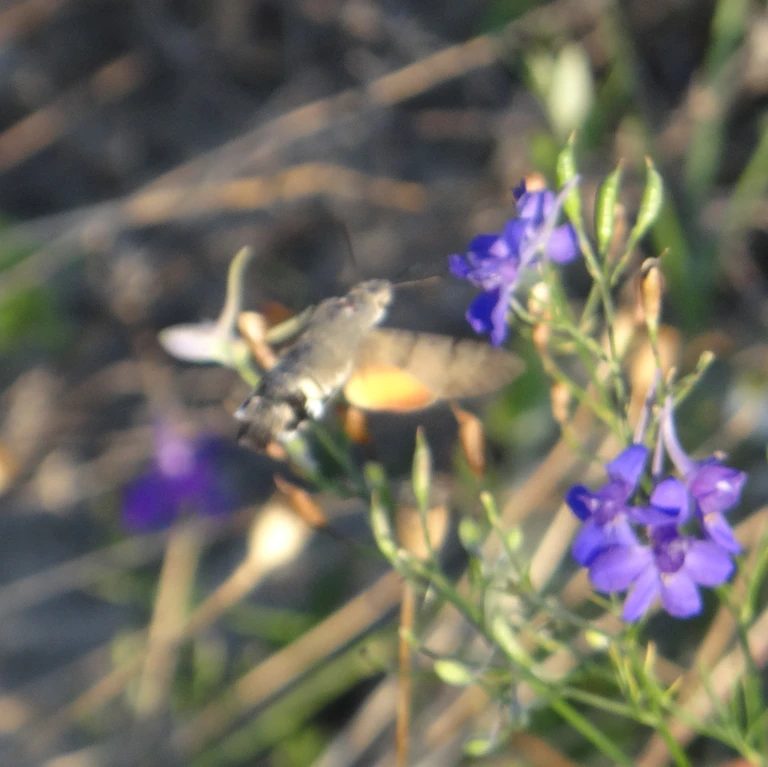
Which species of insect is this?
Macroglossum stellatarum
